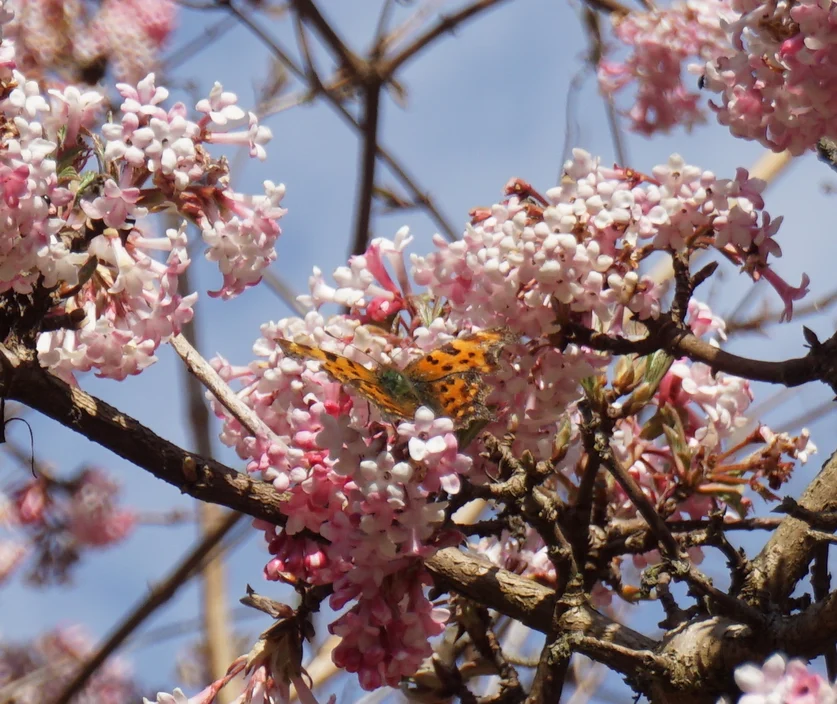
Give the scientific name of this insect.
Polygonia c-album
